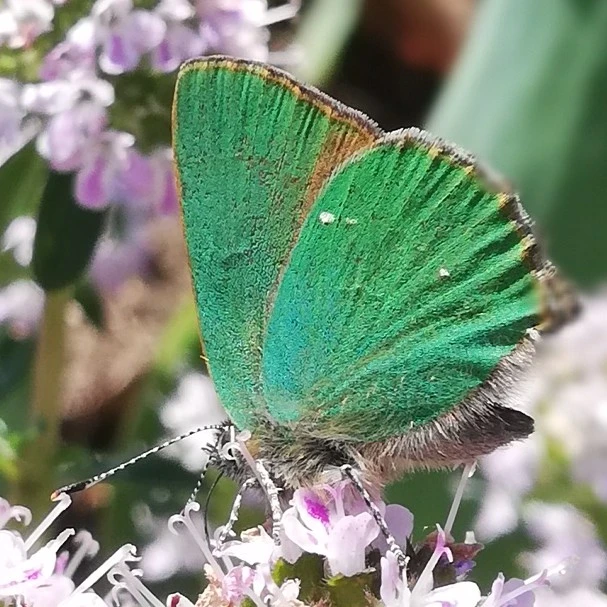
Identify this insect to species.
Callophrys rubi
